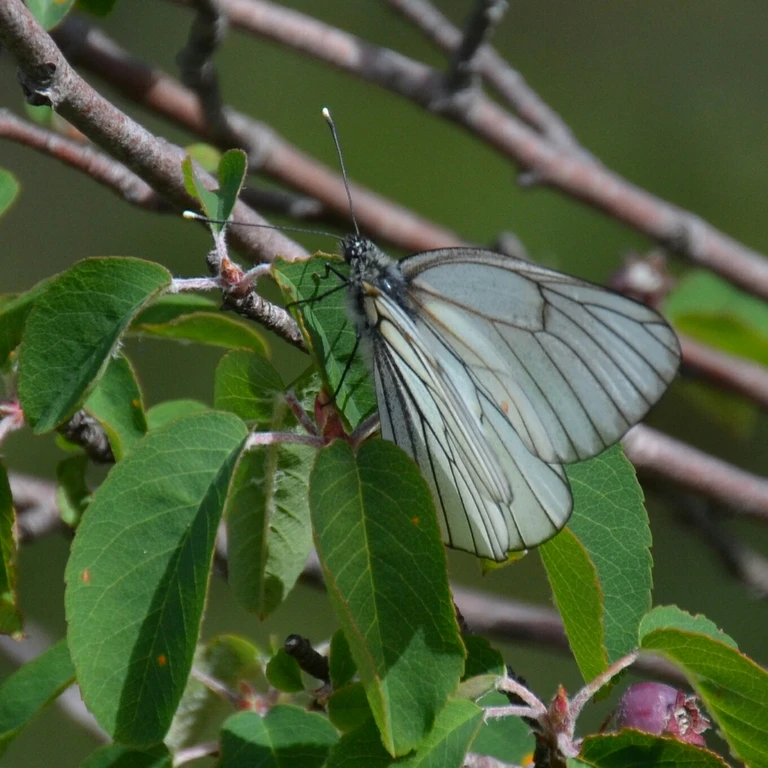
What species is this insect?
Aporia crataegi
